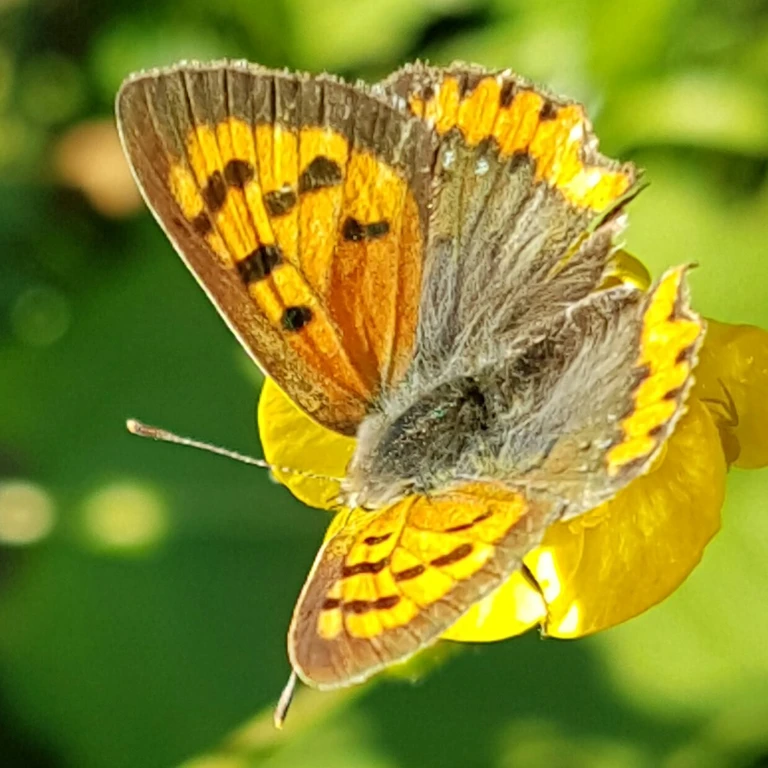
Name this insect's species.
Lycaena phlaeas
